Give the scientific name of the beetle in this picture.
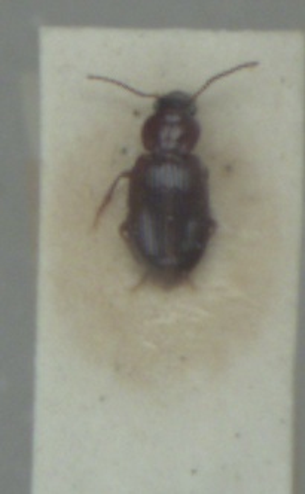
Bradycellus caucasicus
